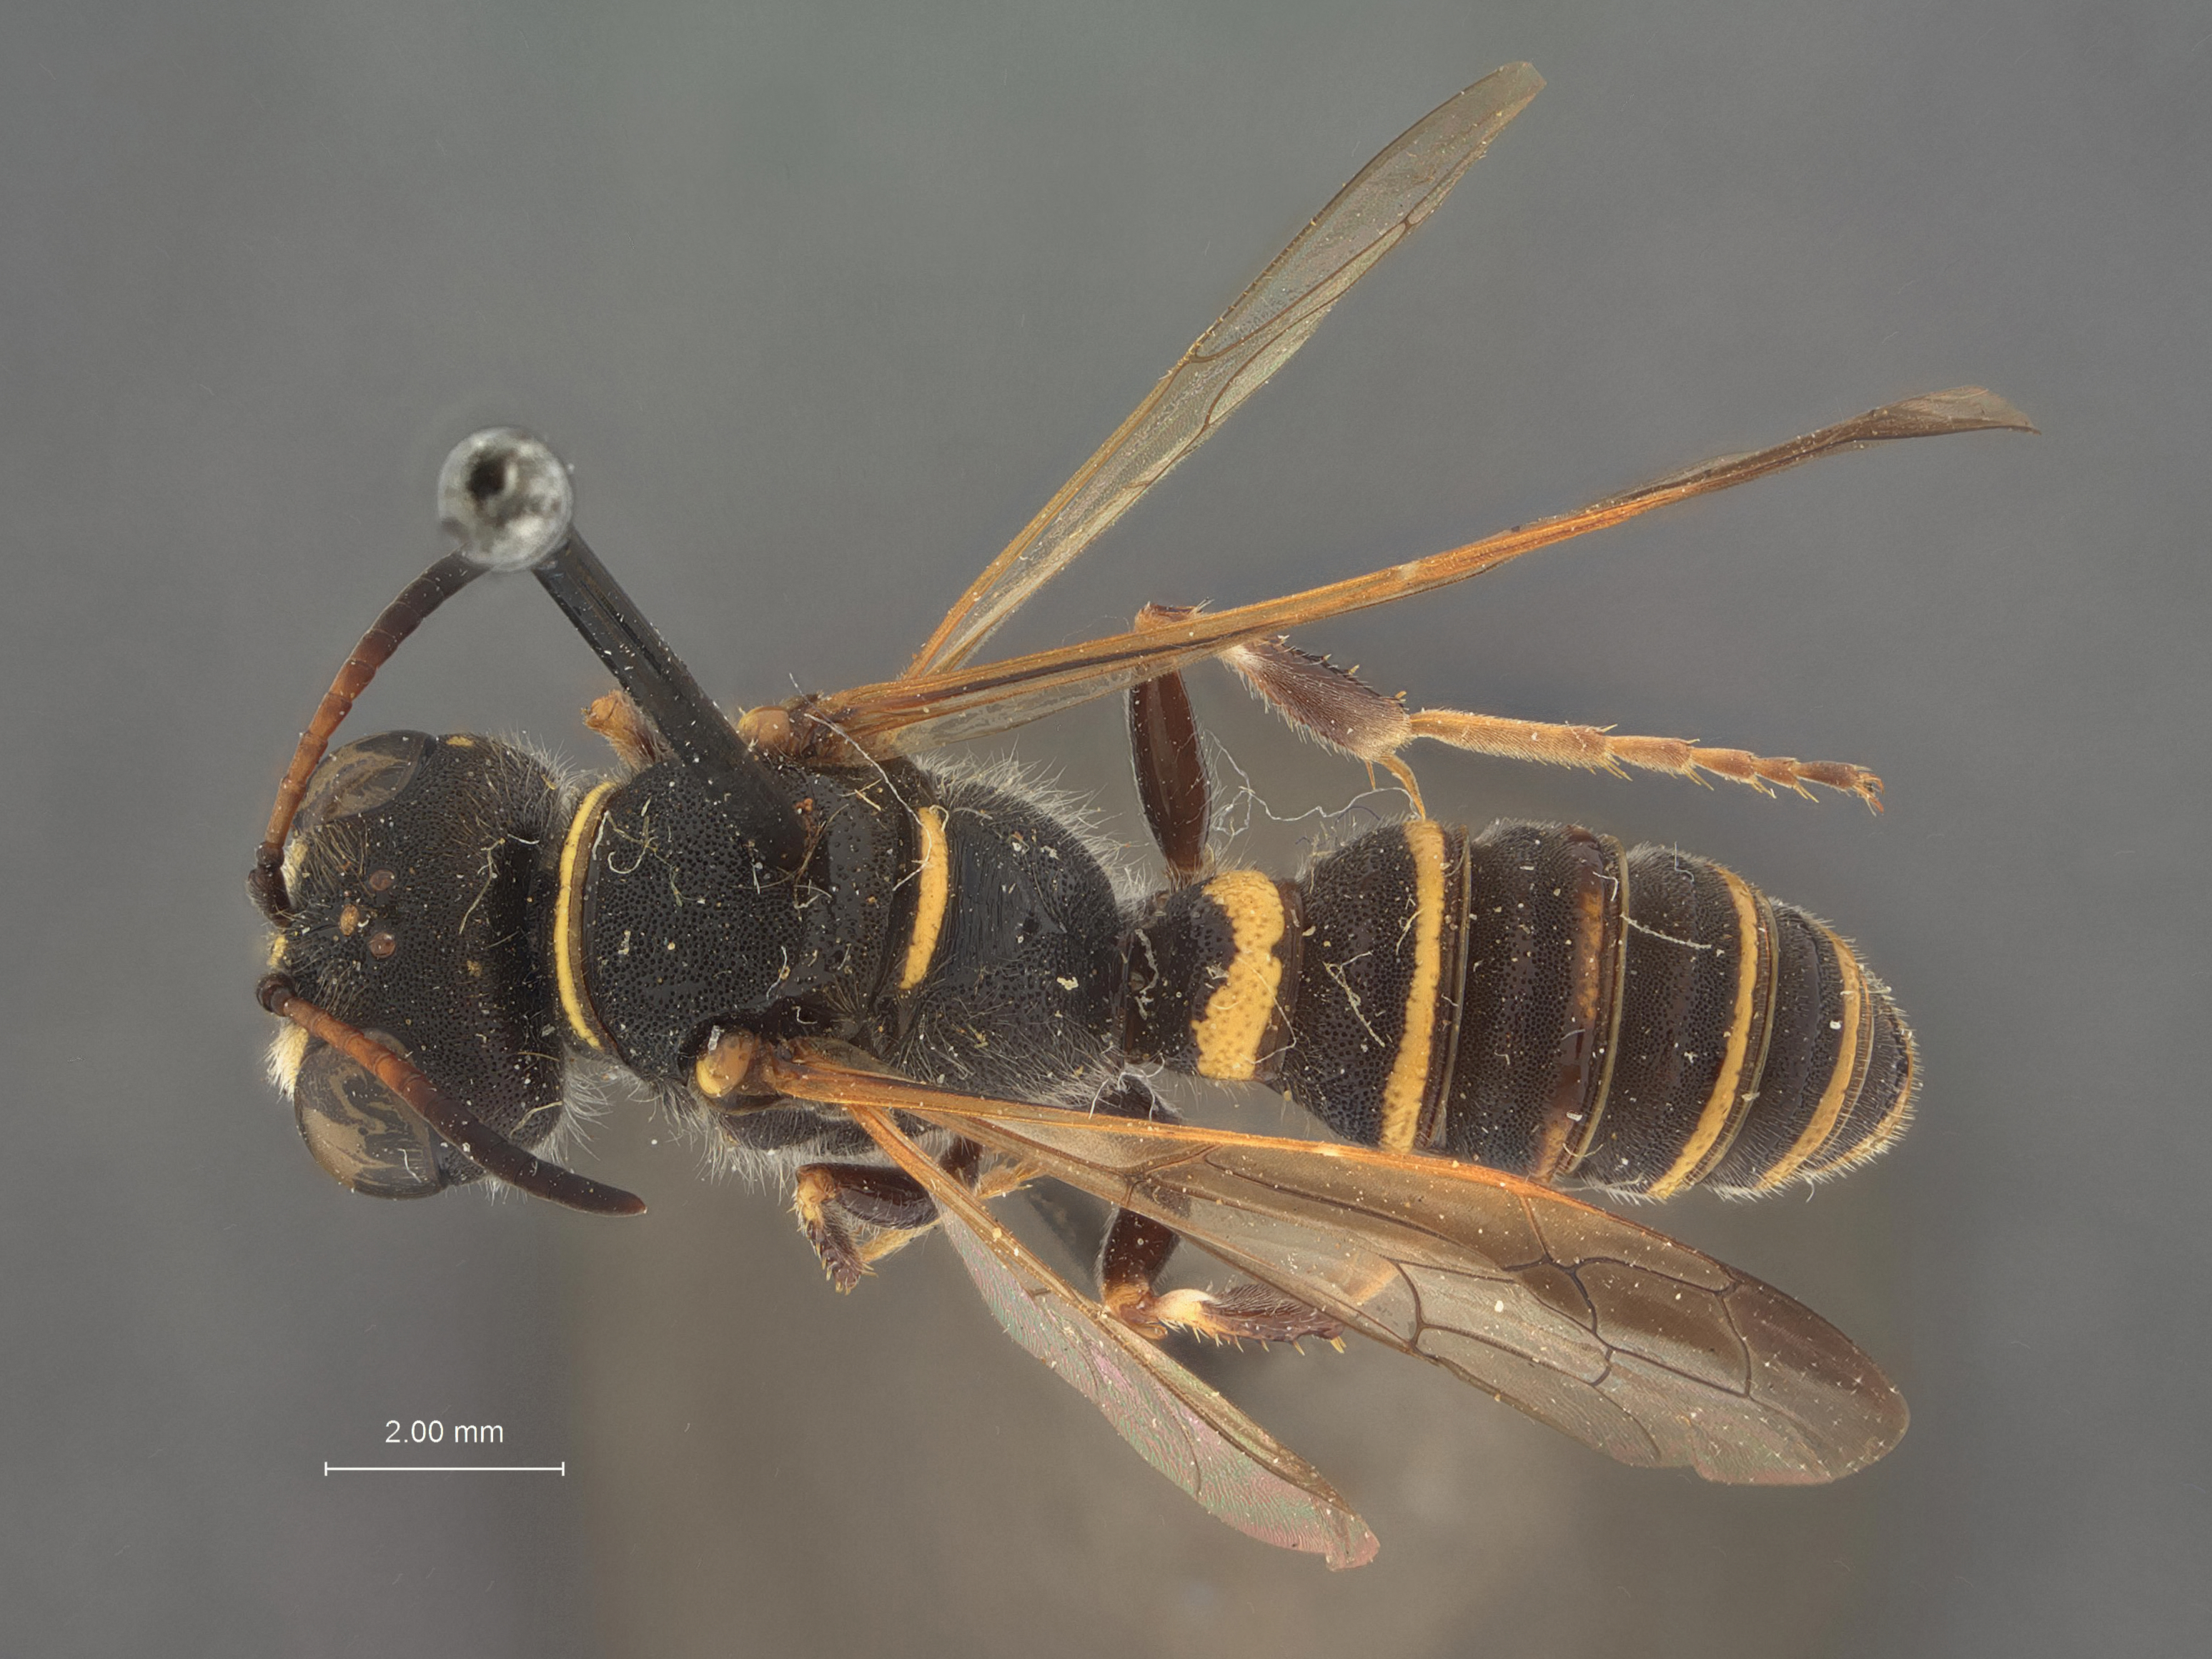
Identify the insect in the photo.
Eucerceris melanosa
